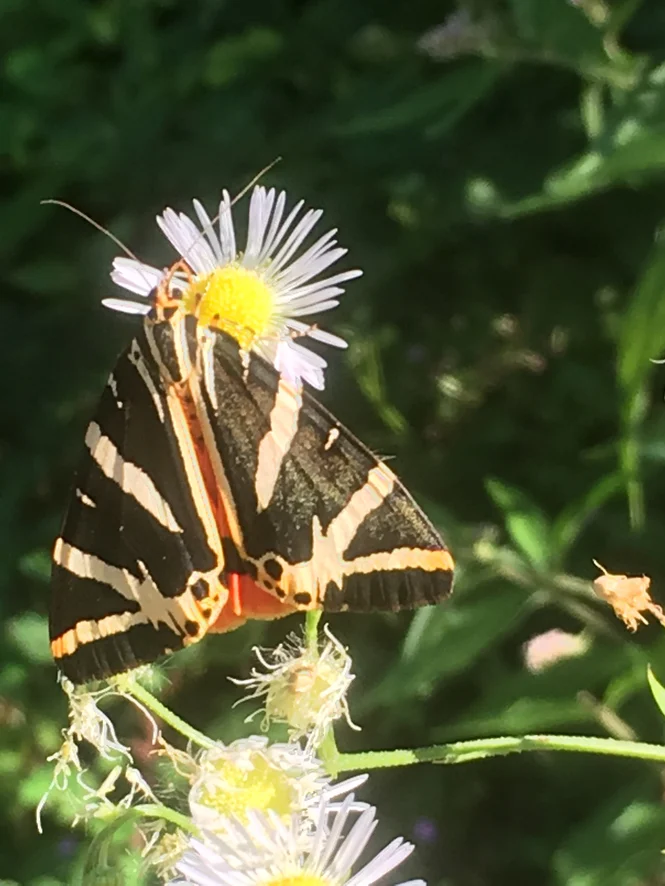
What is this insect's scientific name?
Euplagia quadripunctaria
